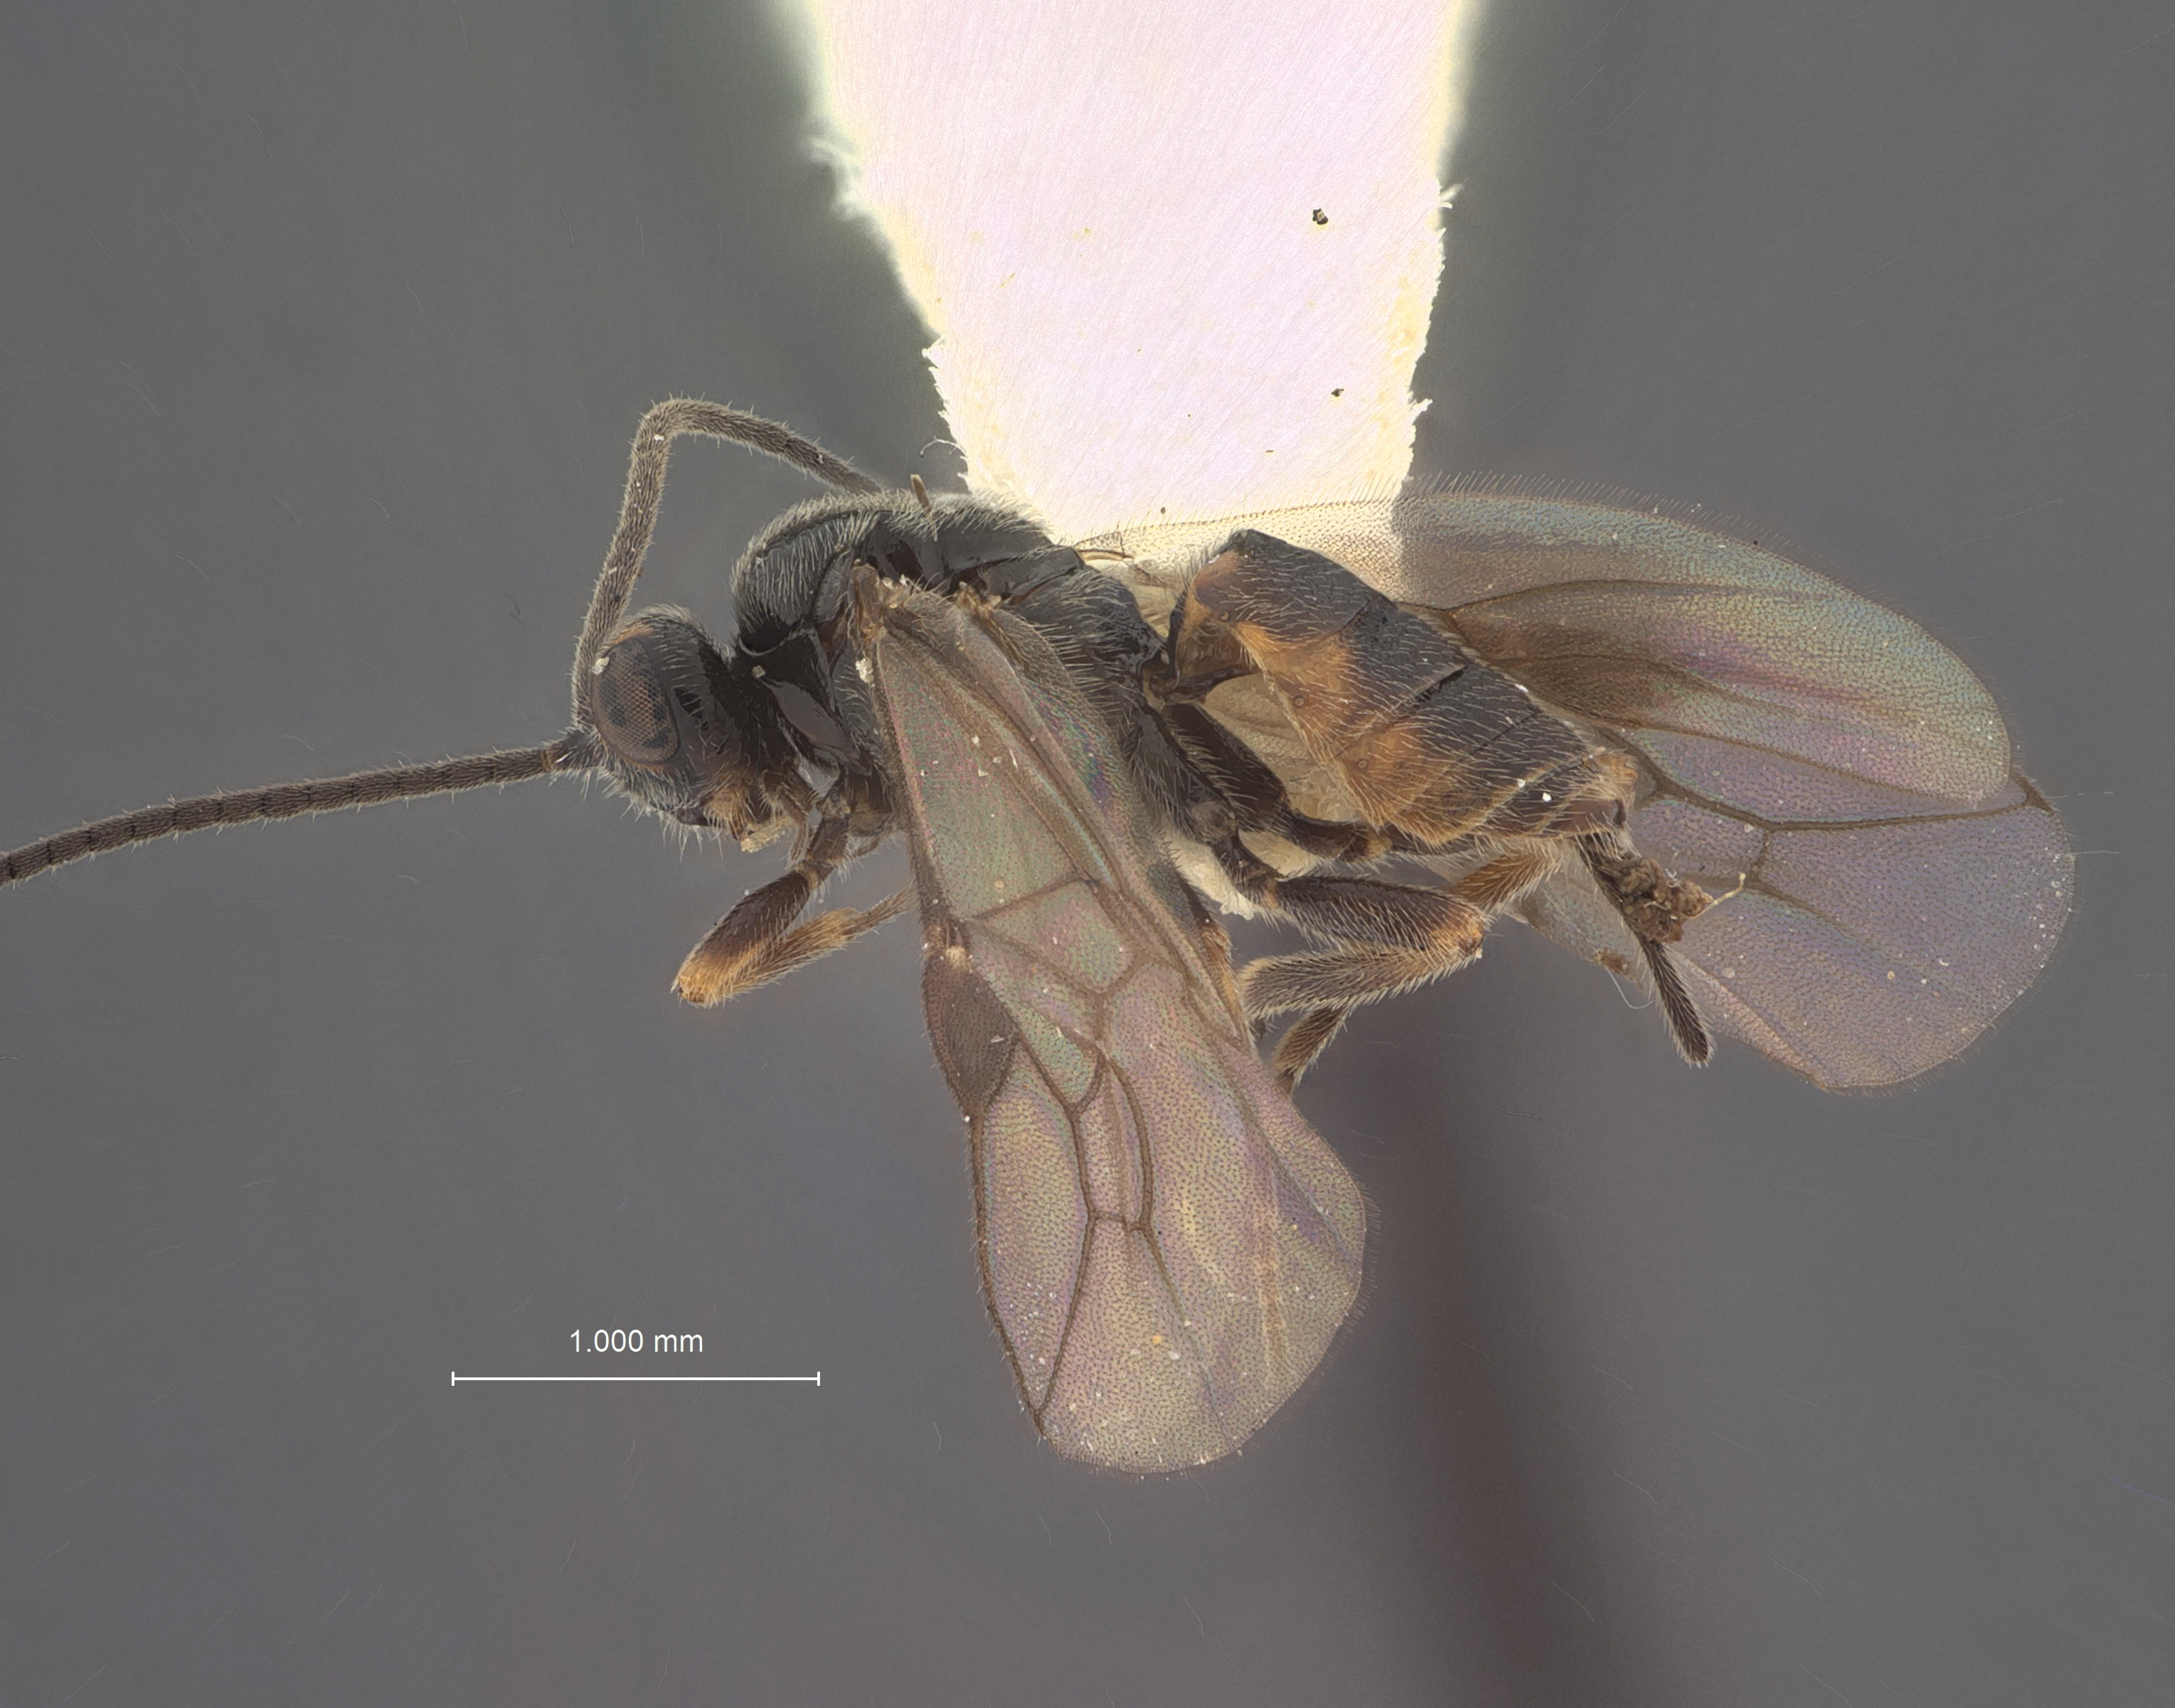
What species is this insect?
Bracon rosaceani
